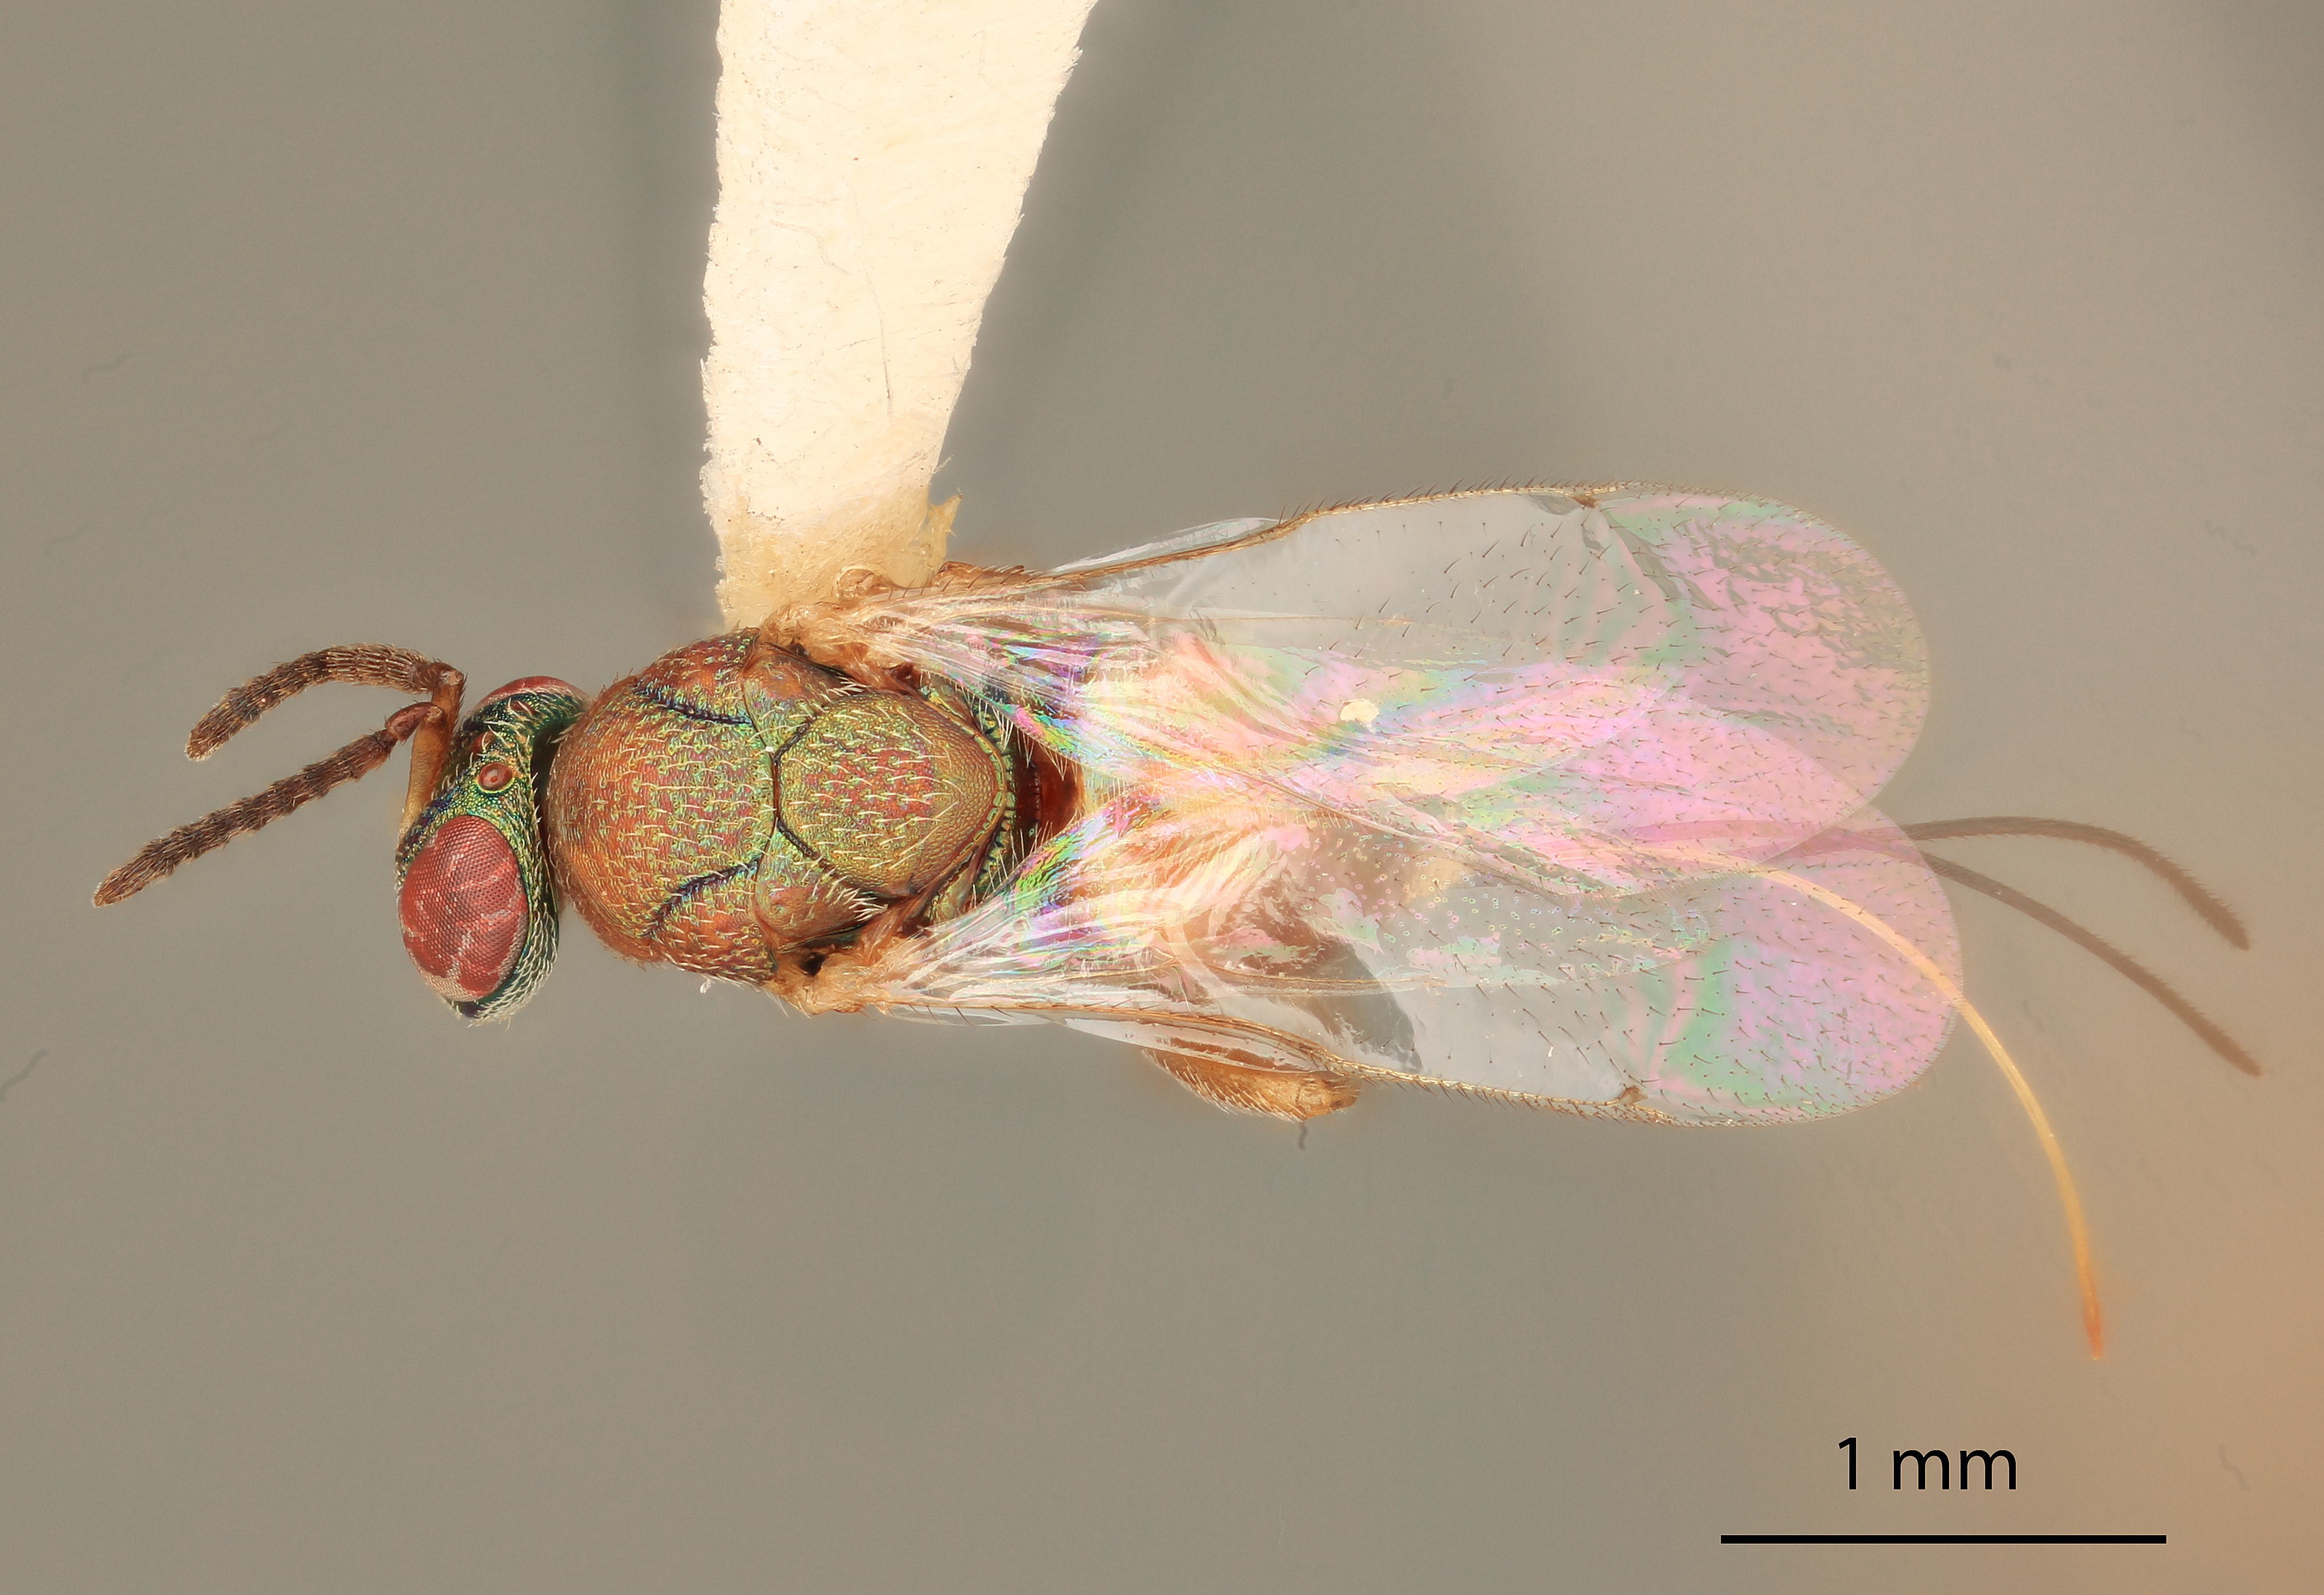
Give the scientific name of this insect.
Physothorax bidentulus
